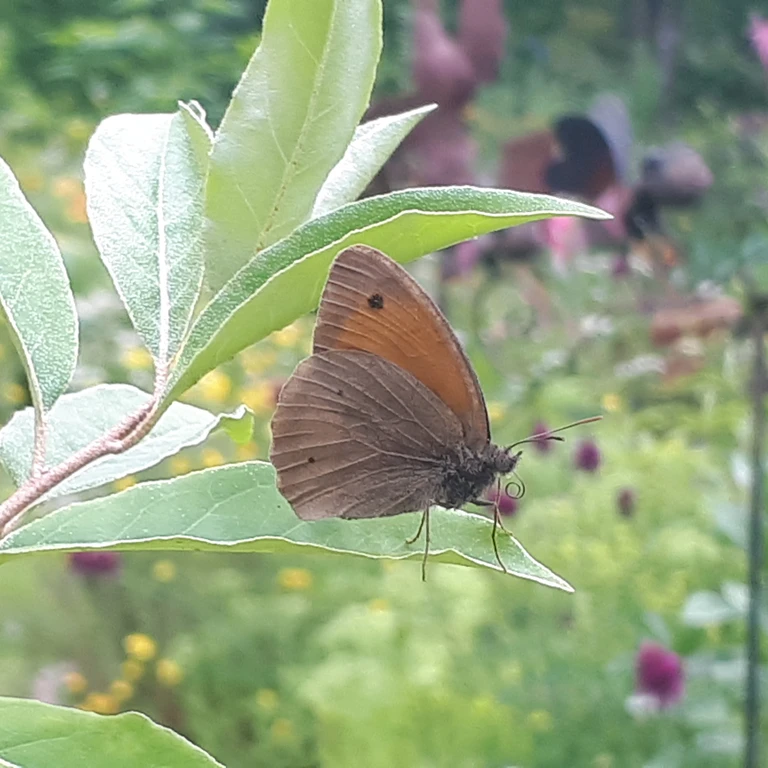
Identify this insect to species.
Maniola jurtina
